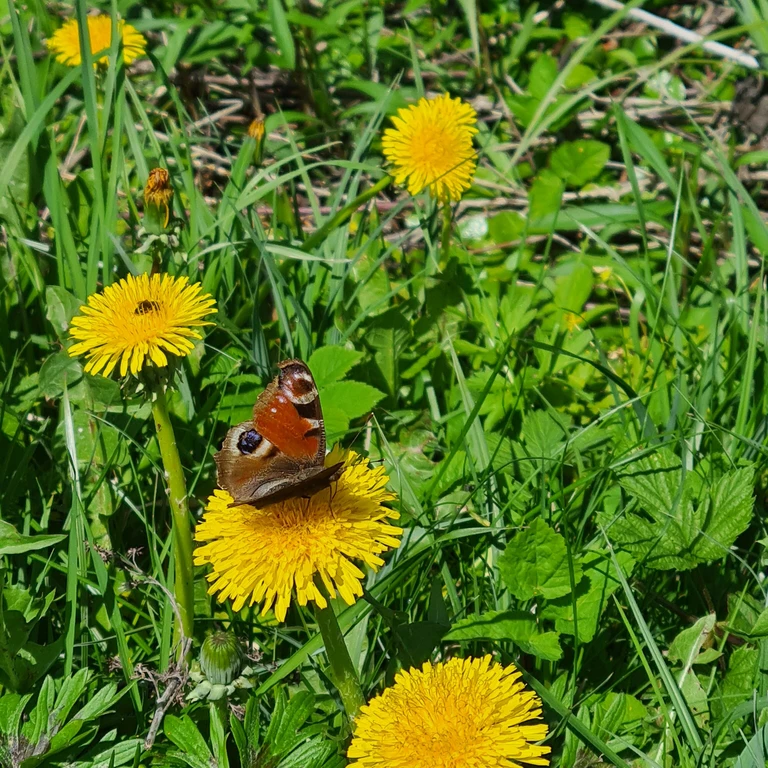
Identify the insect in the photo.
Aglais io
